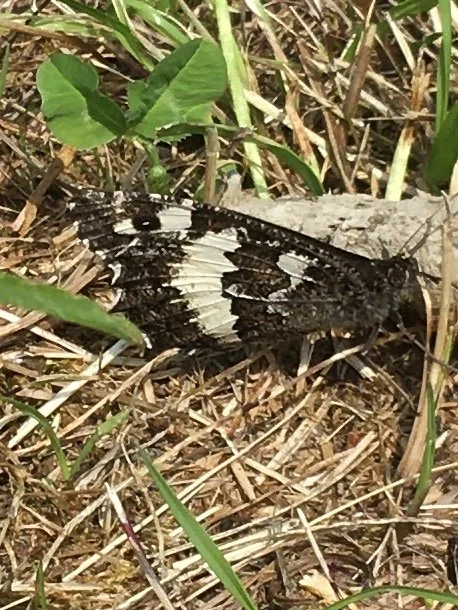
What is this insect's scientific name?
Brintesia circe
